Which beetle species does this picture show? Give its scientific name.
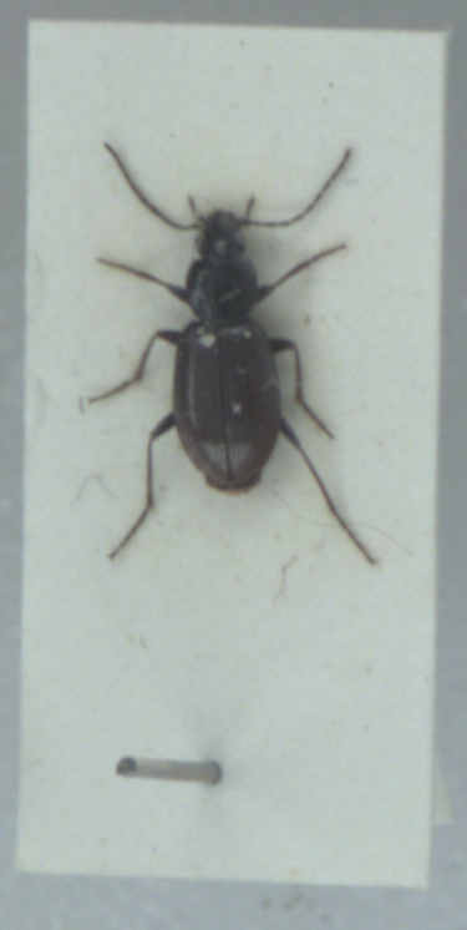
Agonum fuliginosum
